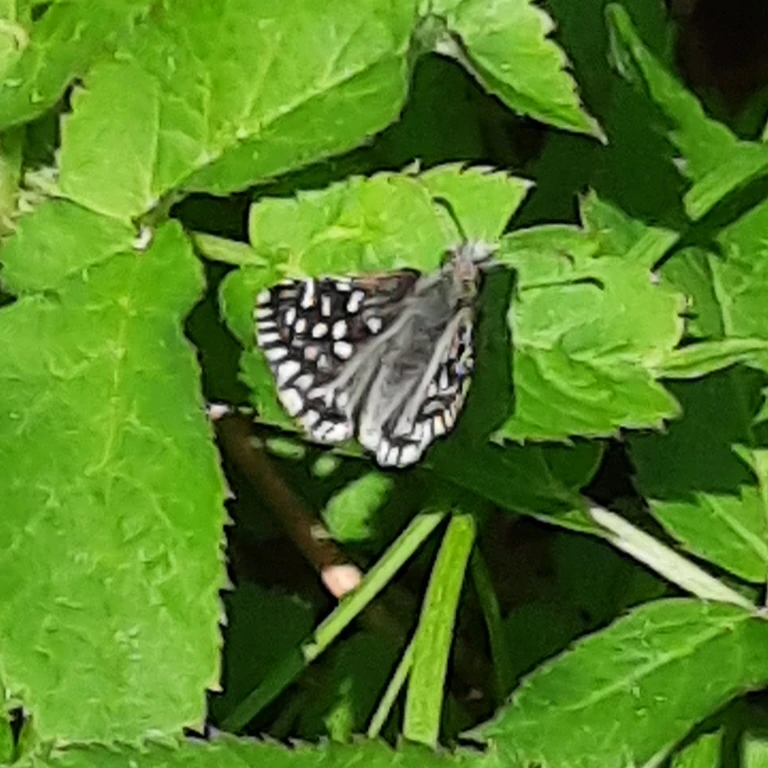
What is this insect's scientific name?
Pyrgus malvae
